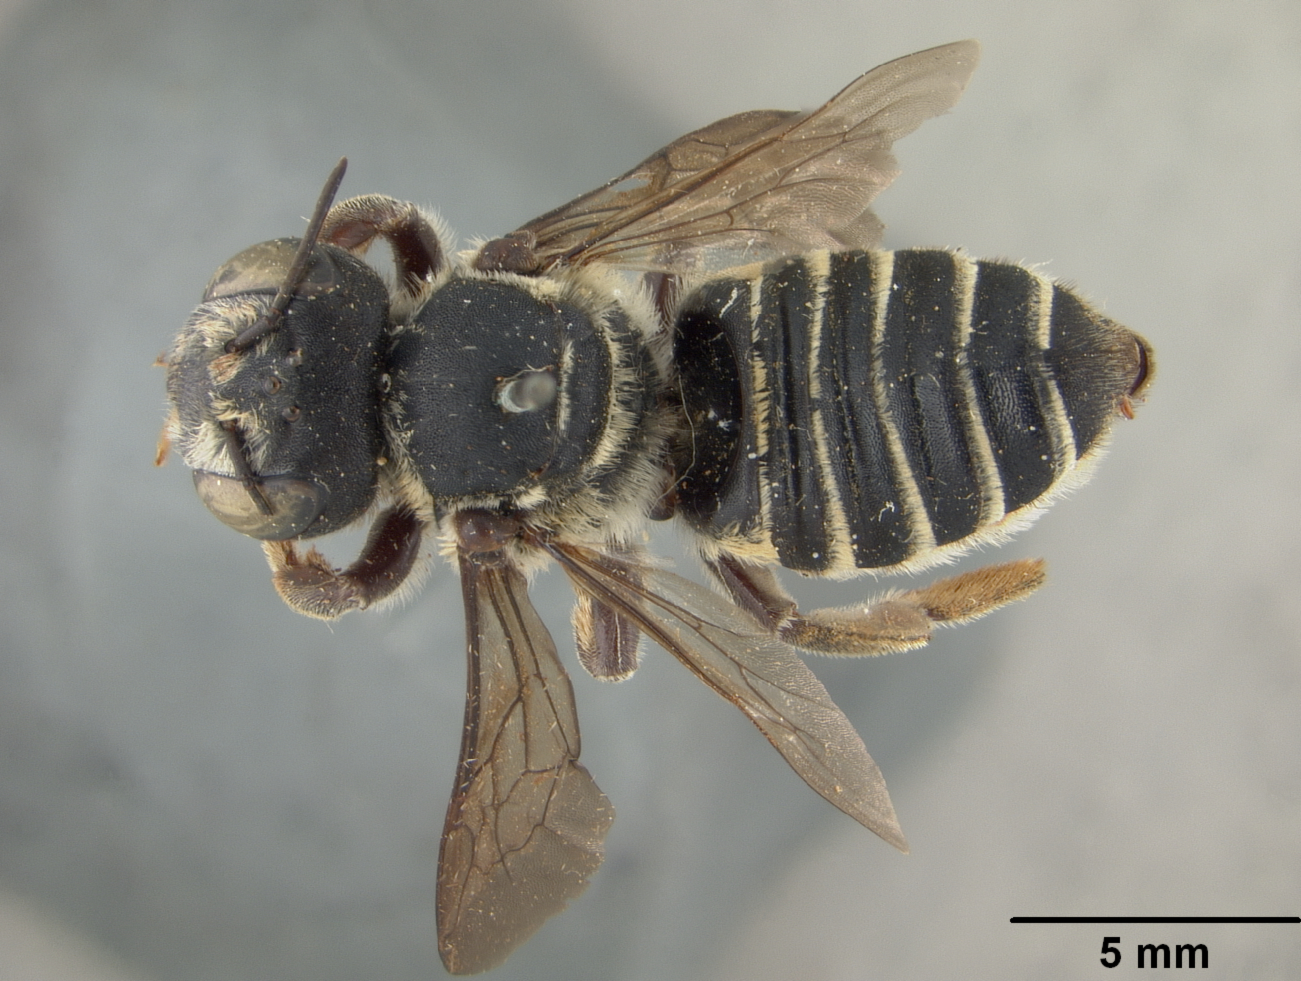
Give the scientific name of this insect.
Megachile megagyna
